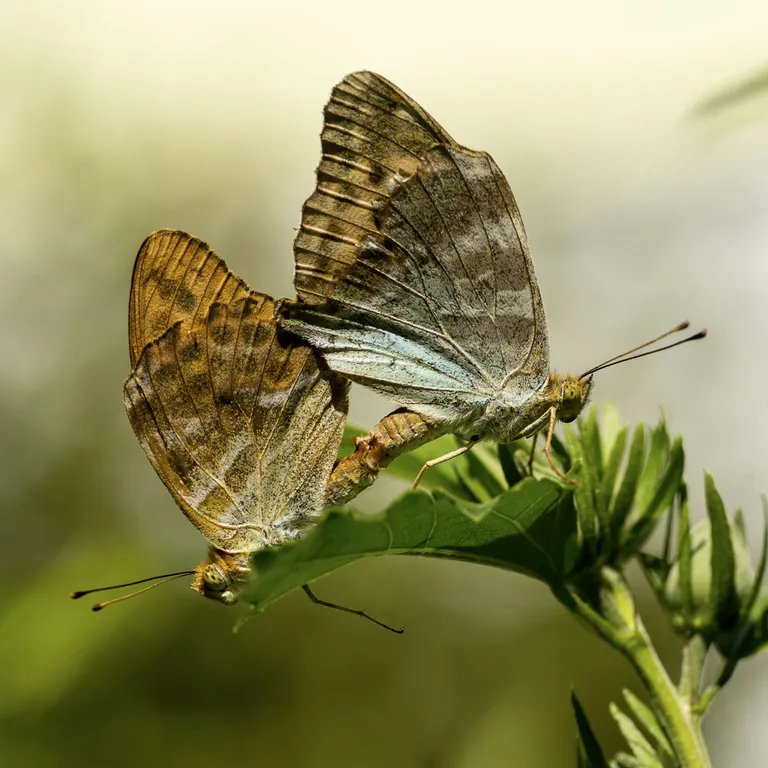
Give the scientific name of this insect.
Argynnis paphia
